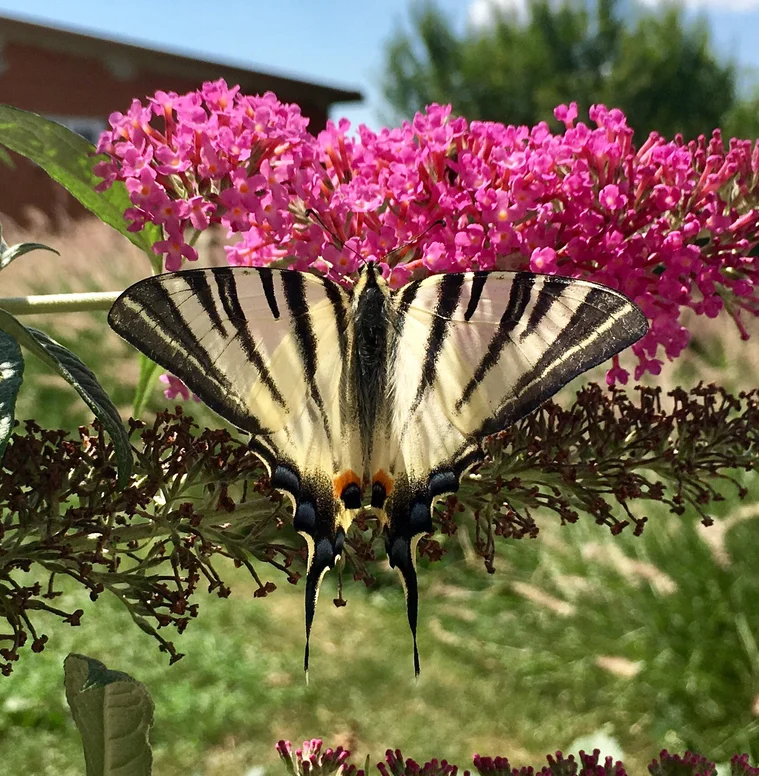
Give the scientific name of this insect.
Iphiclides podalirius
